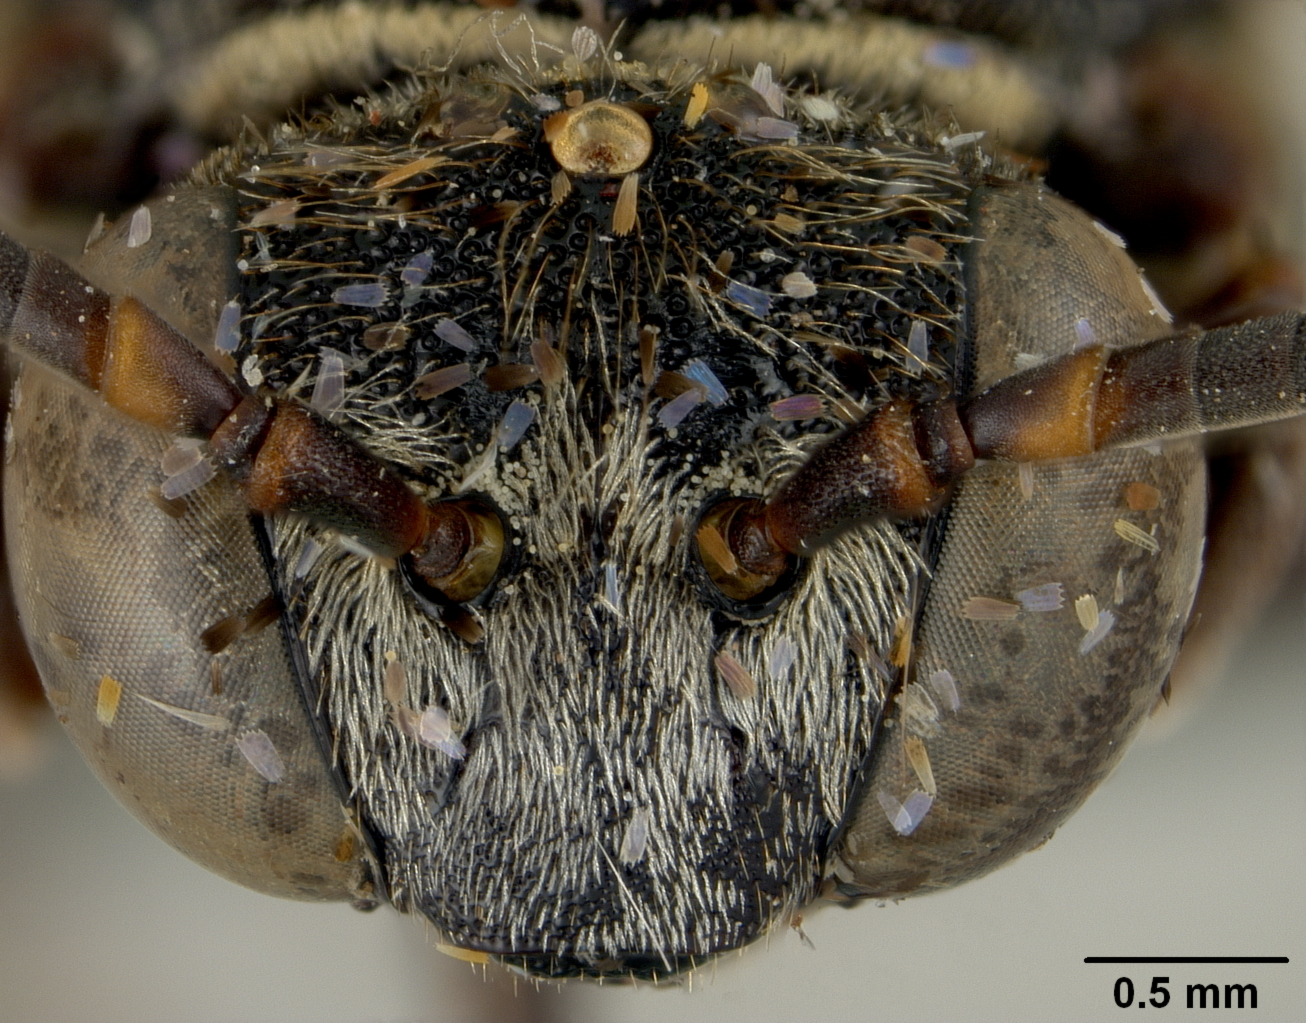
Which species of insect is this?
Epeolus rugosus
